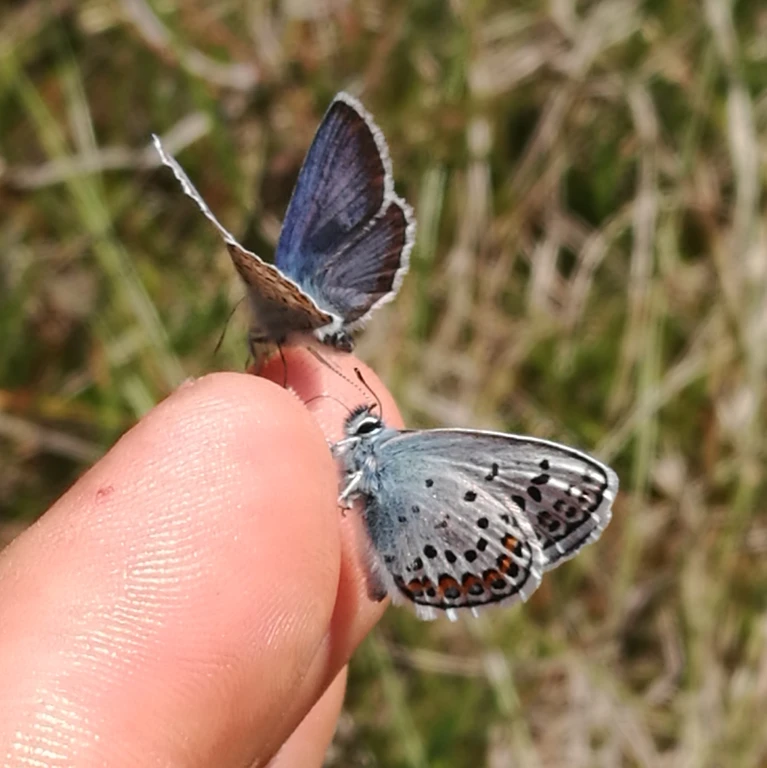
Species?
Plebejus argus
